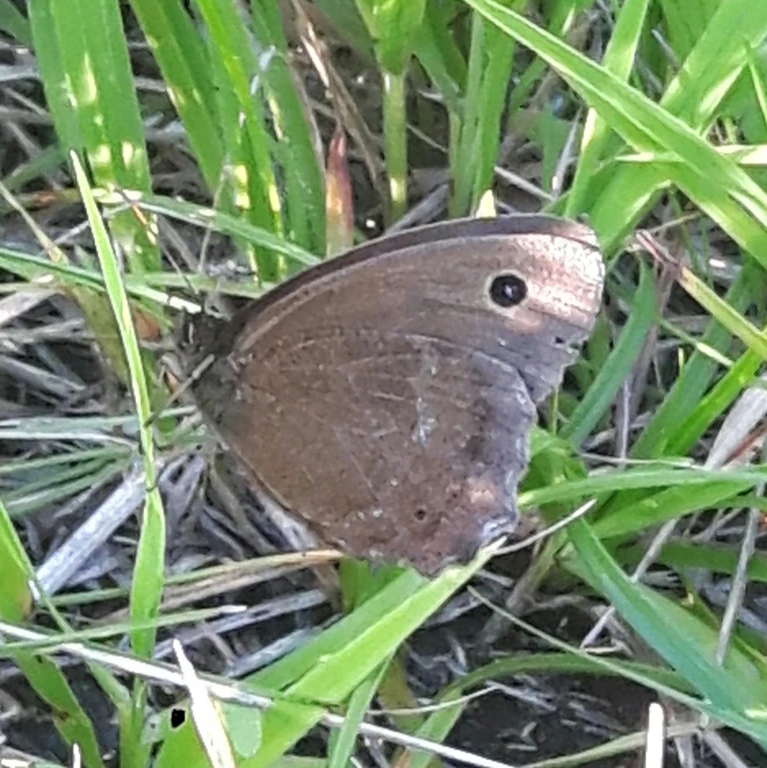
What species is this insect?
Minois dryas
